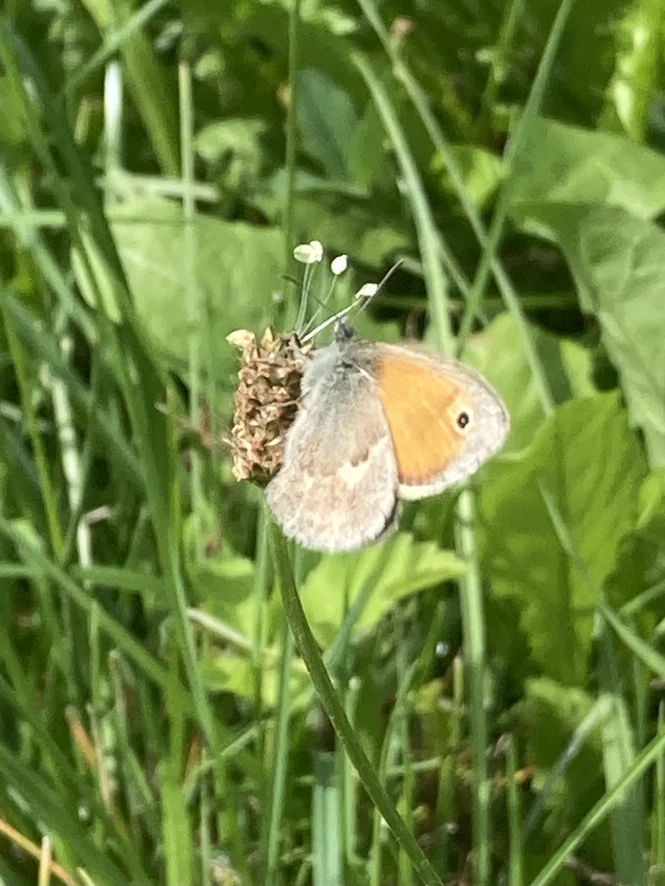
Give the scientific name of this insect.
Coenonympha pamphilus
